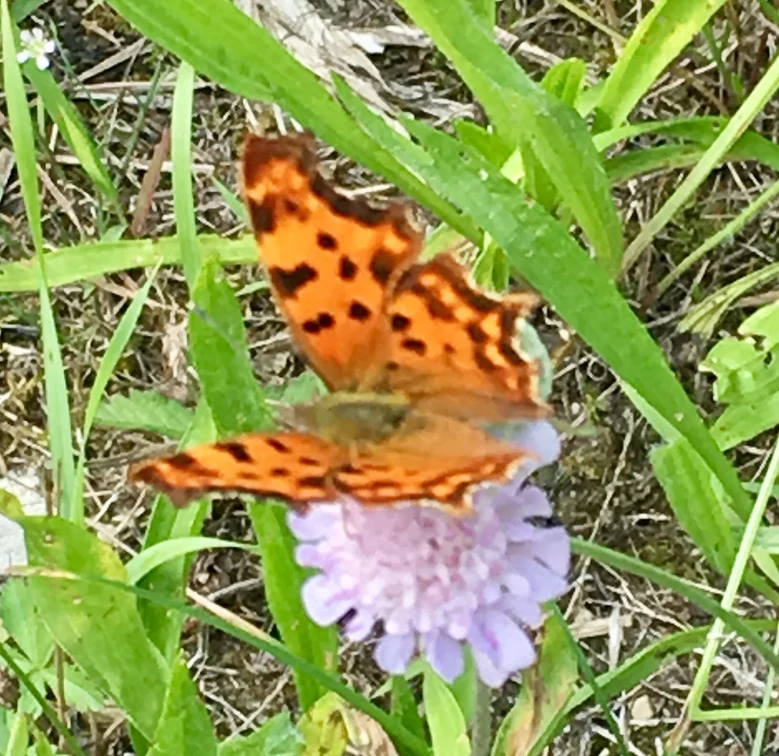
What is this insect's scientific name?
Polygonia c-album
